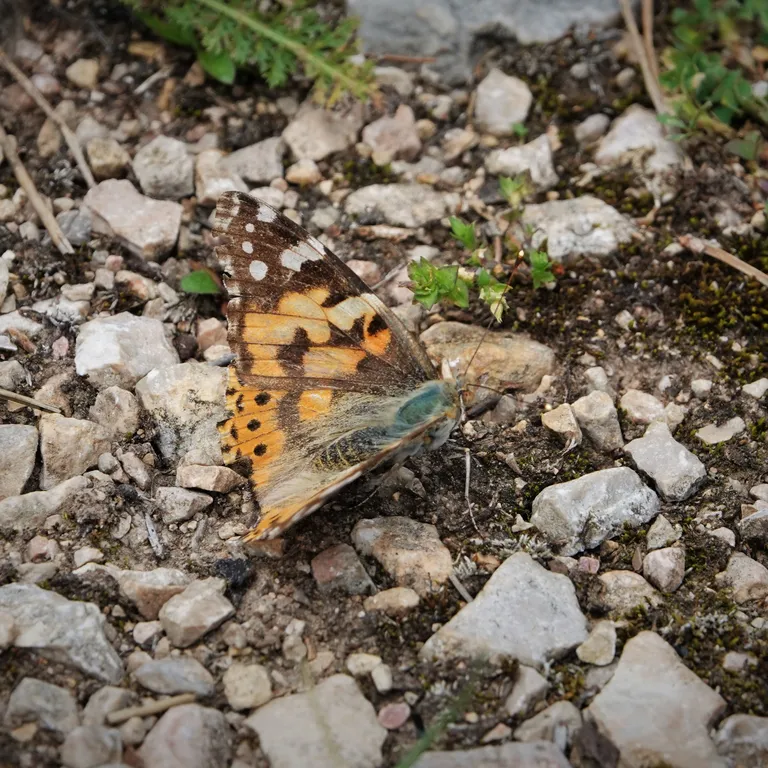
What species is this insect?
Vanessa cardui
